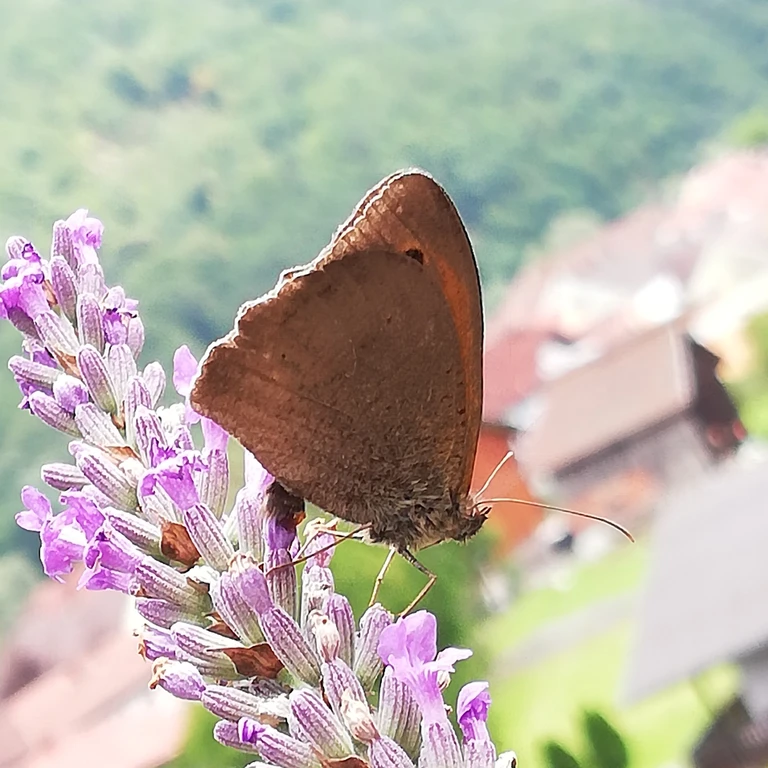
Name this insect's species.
Maniola jurtina
